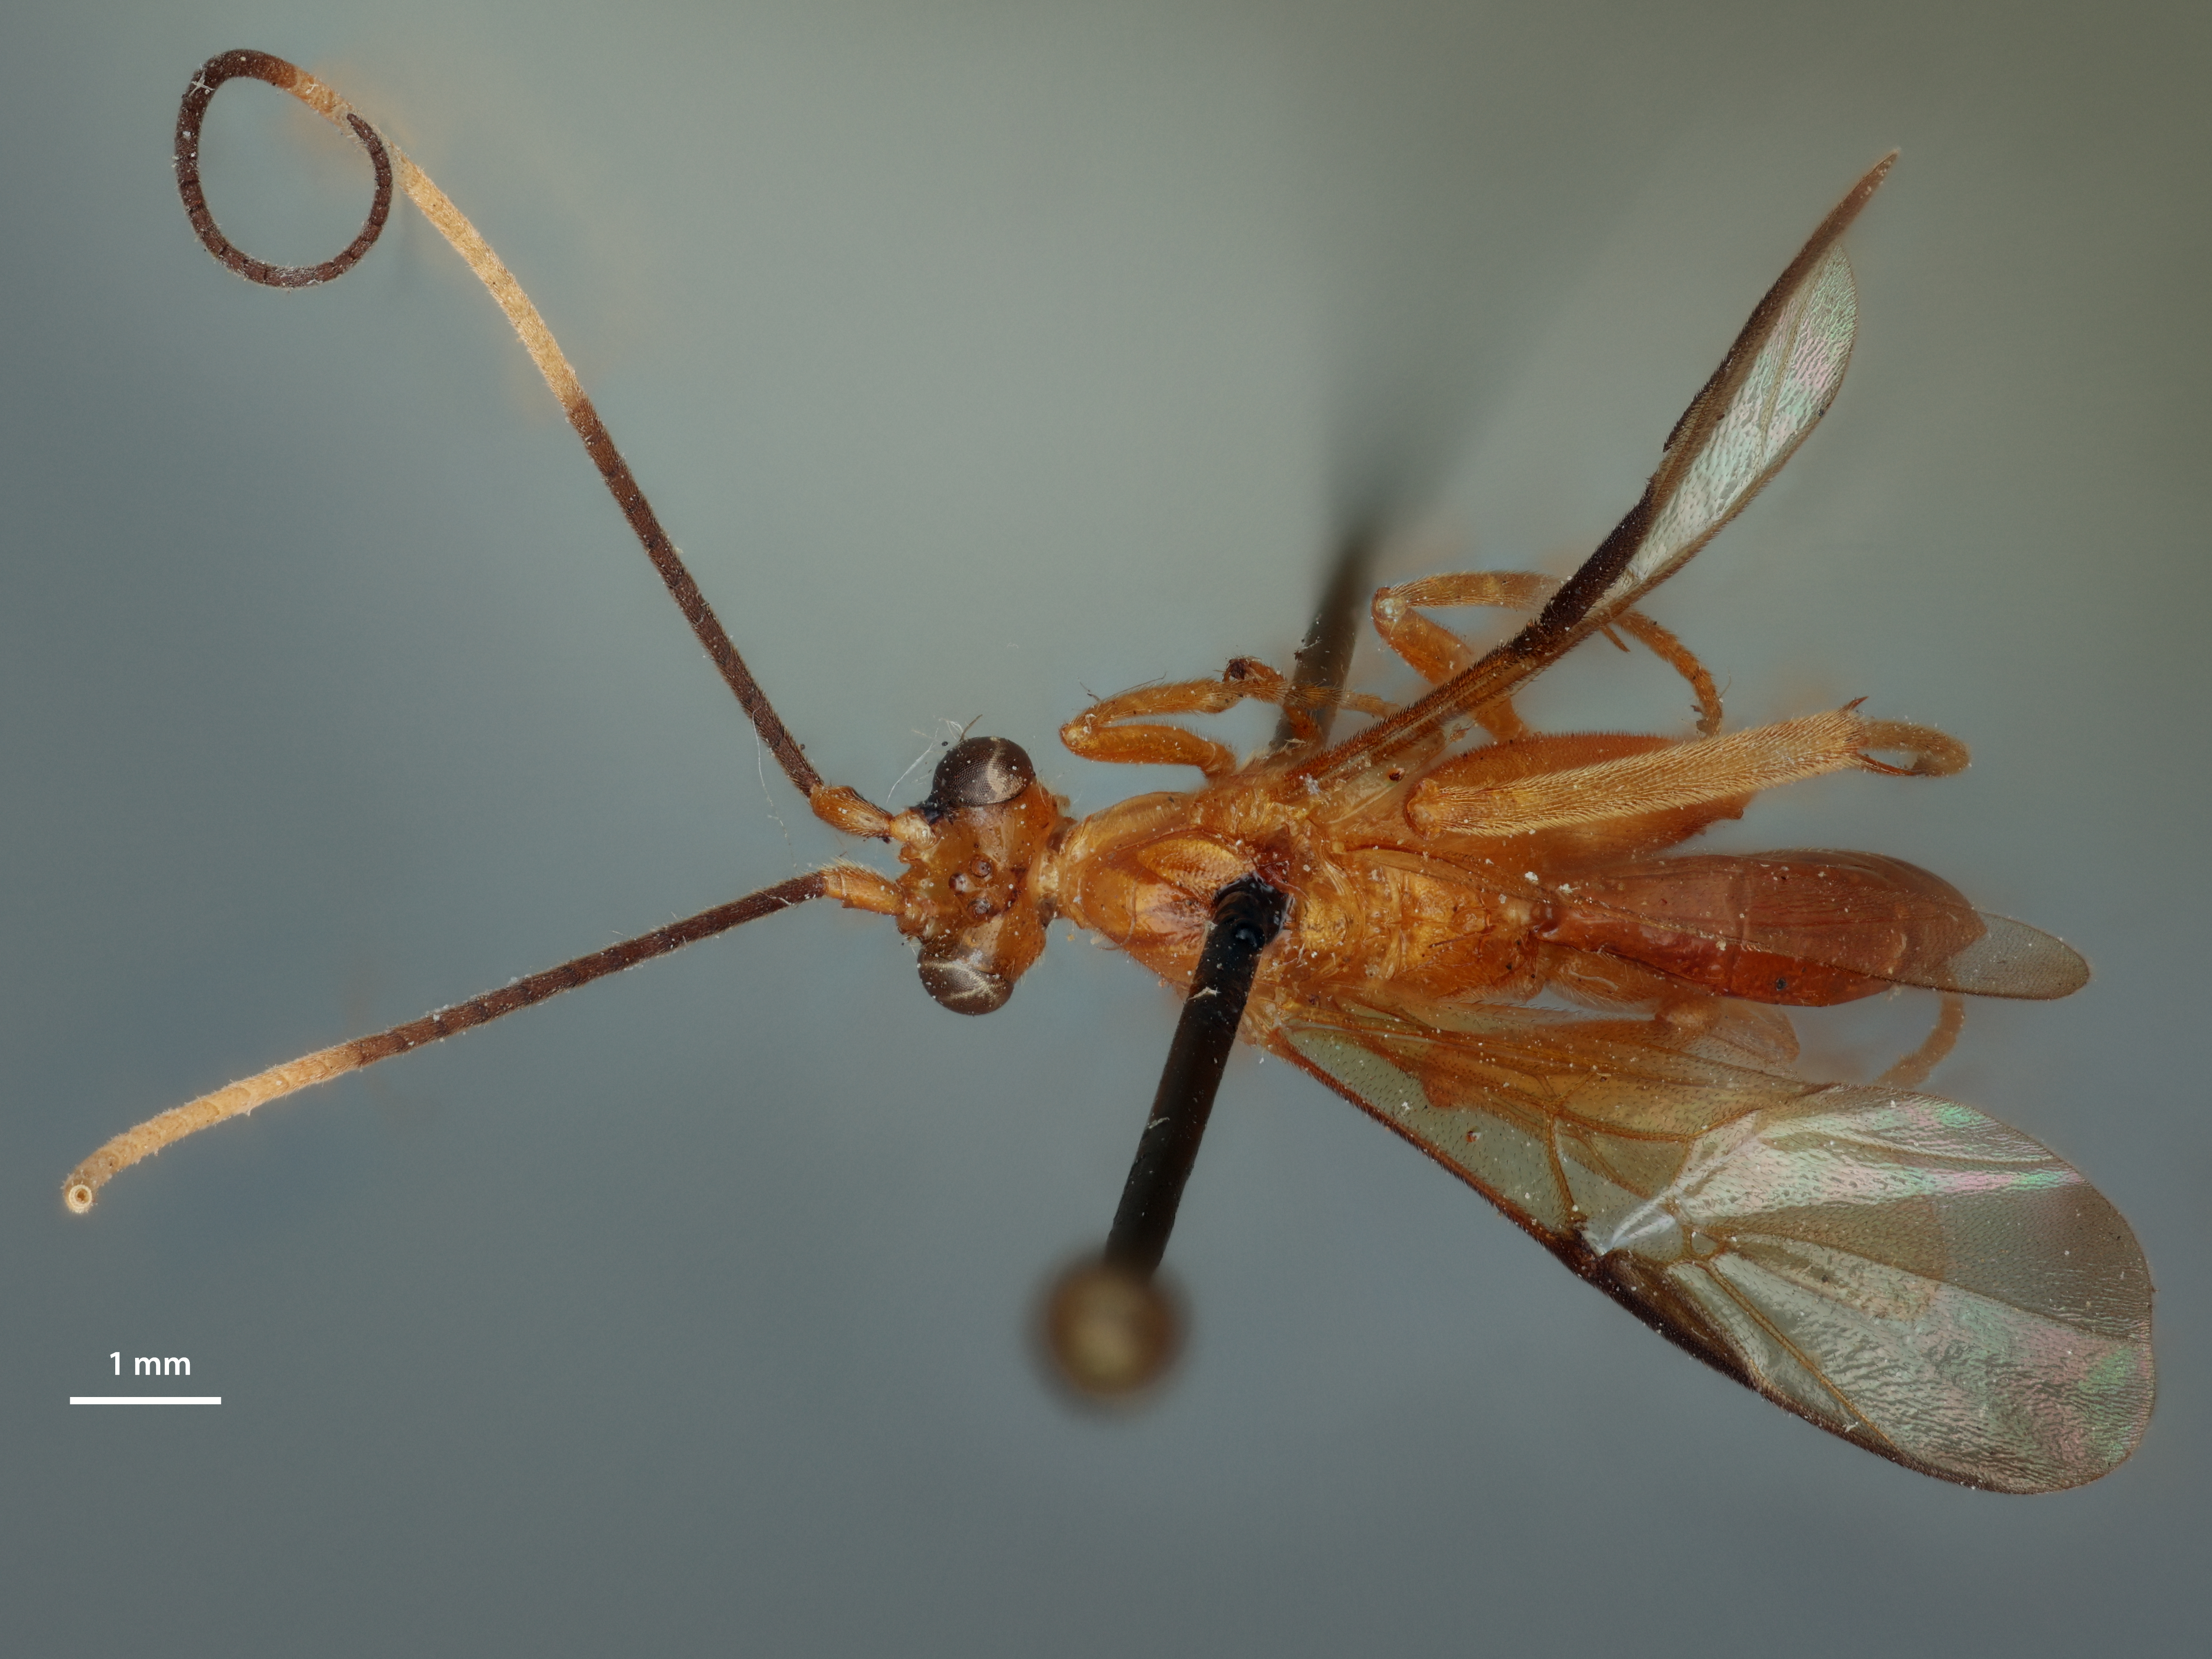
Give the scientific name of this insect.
Euagathis kapili
